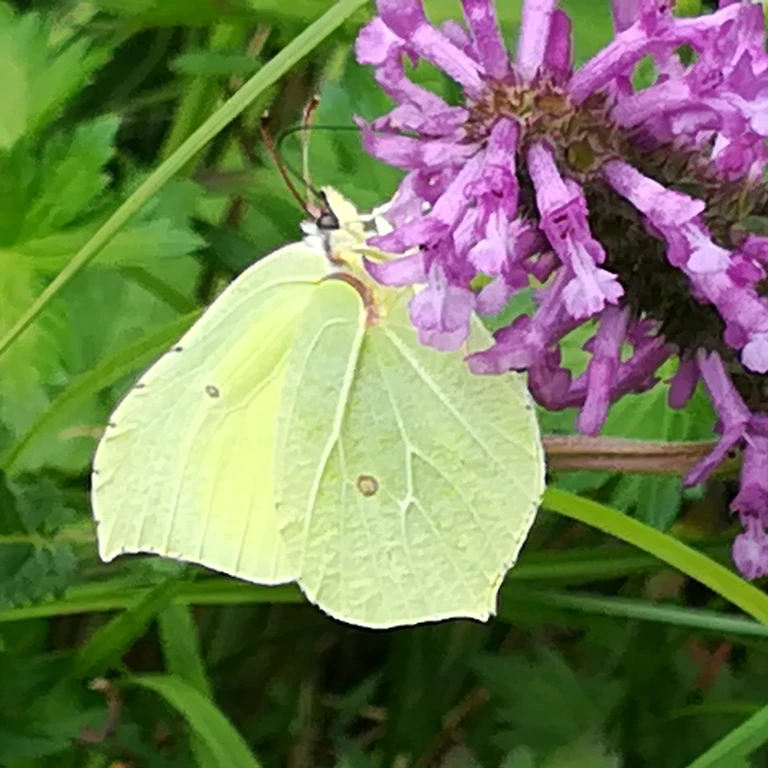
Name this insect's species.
Gonepteryx rhamni
